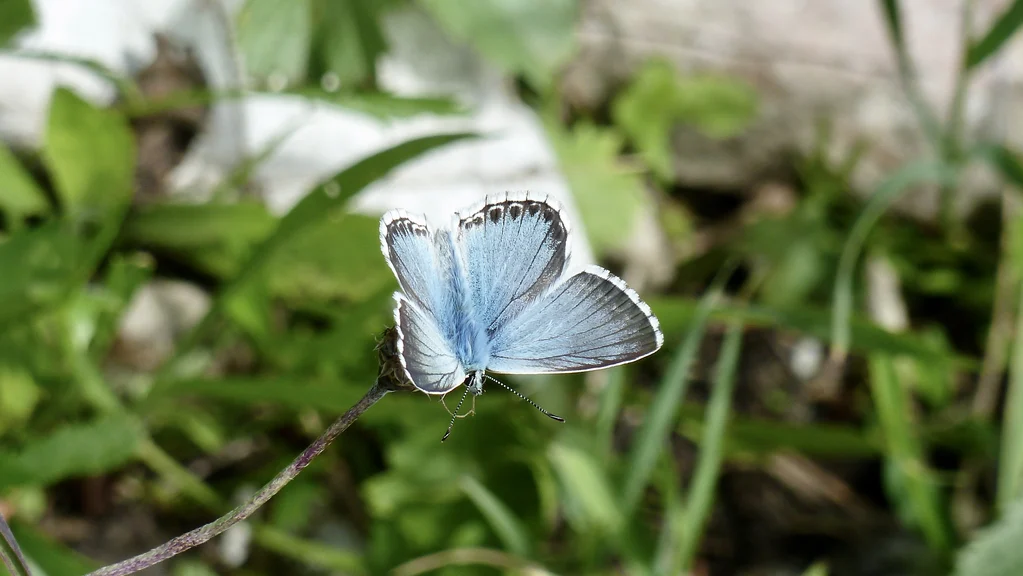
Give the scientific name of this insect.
Lysandra coridon
